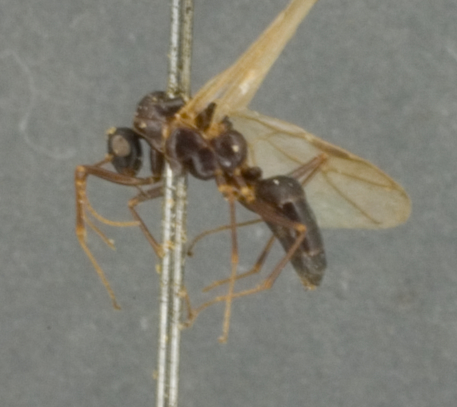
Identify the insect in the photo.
Camponotus planus
